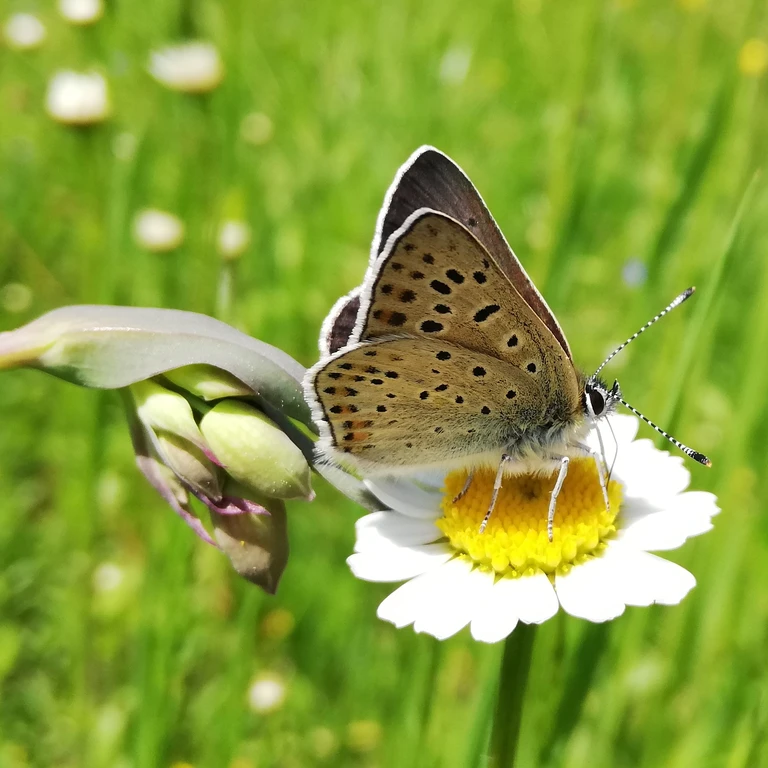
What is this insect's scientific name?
Lycaena tityrus (also Loweia tityrus)
